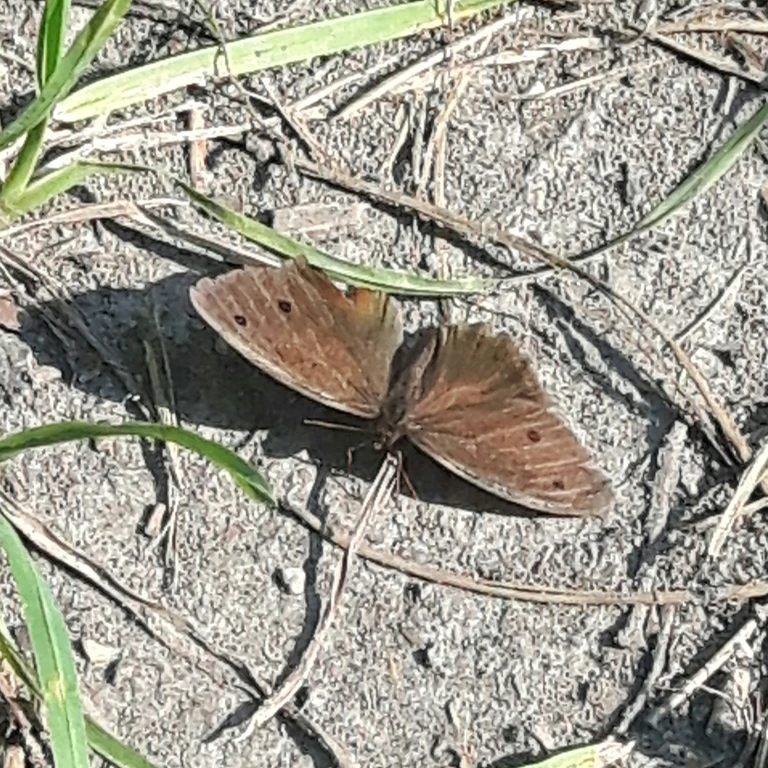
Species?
Minois dryas
